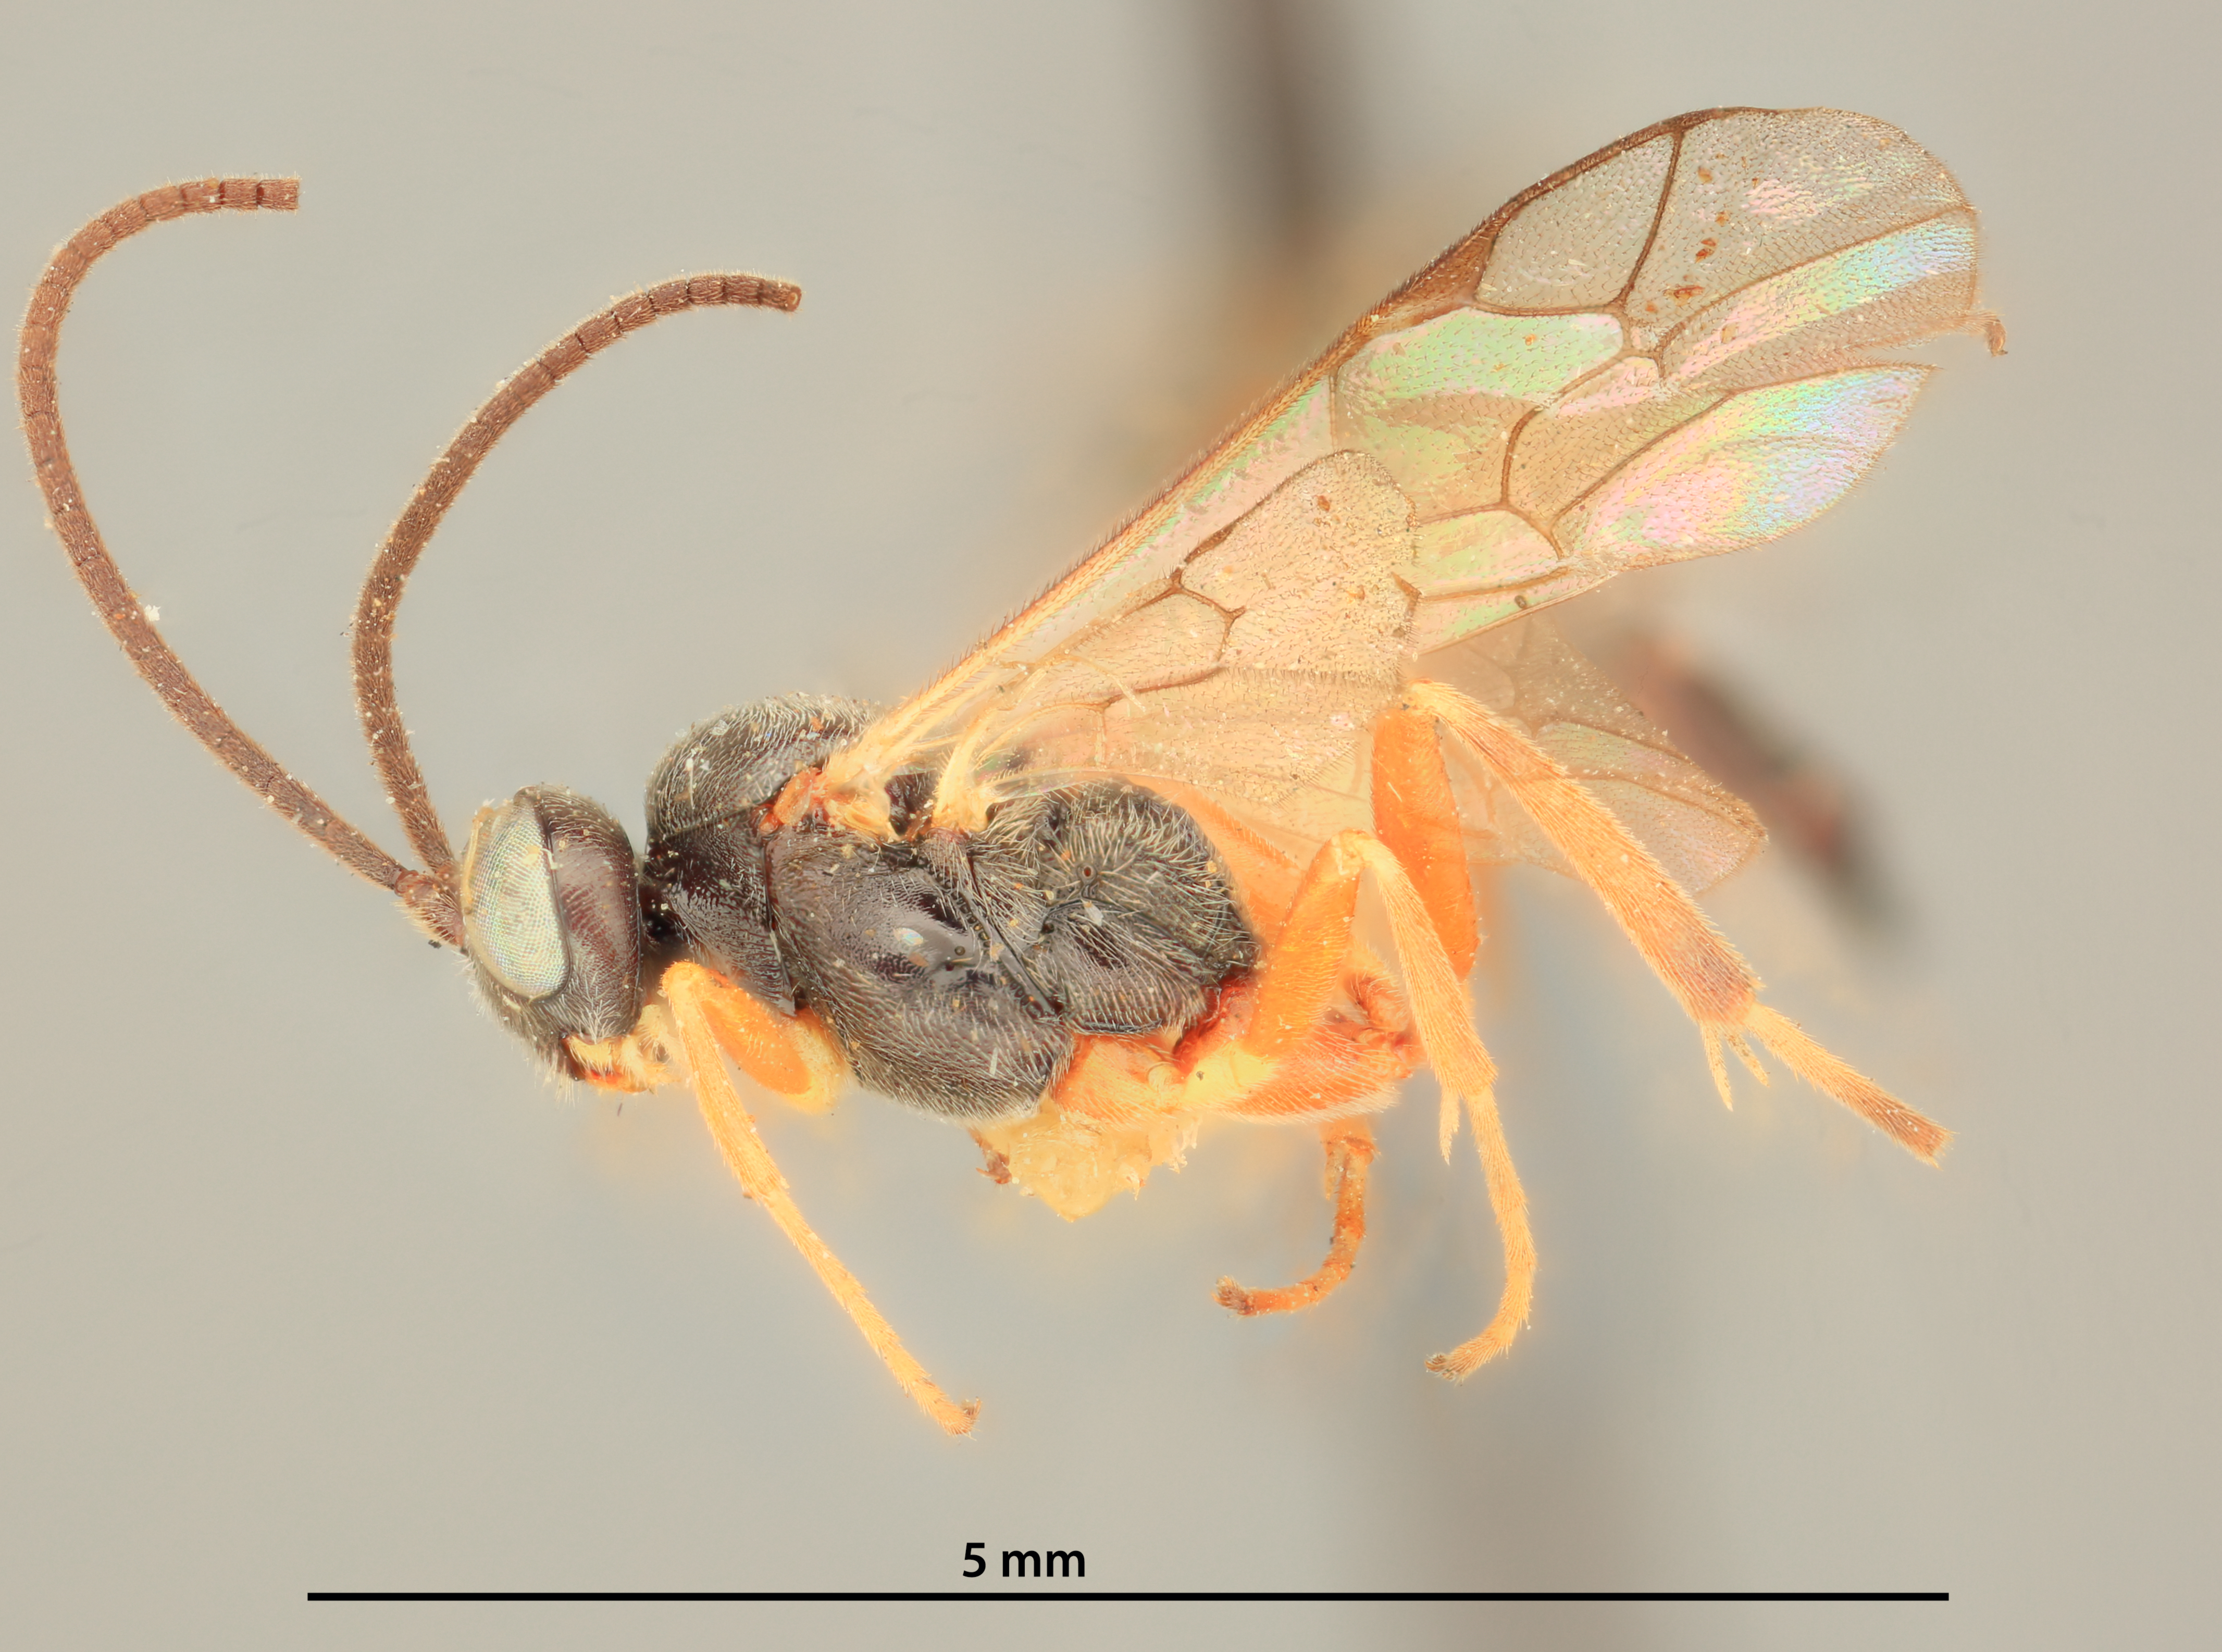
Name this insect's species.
Campoplex ruficoxalis
